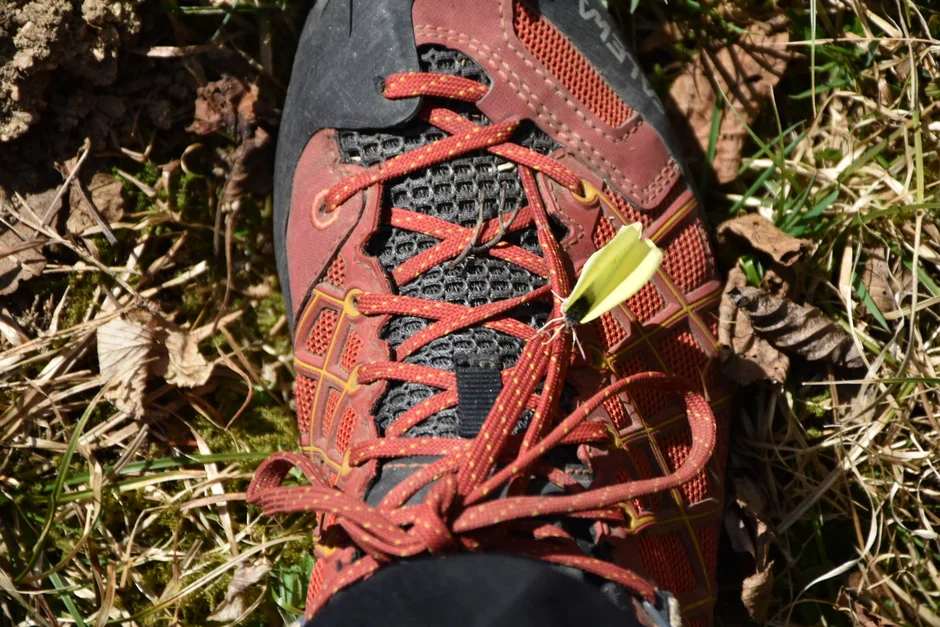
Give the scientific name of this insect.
Gonepteryx rhamni
